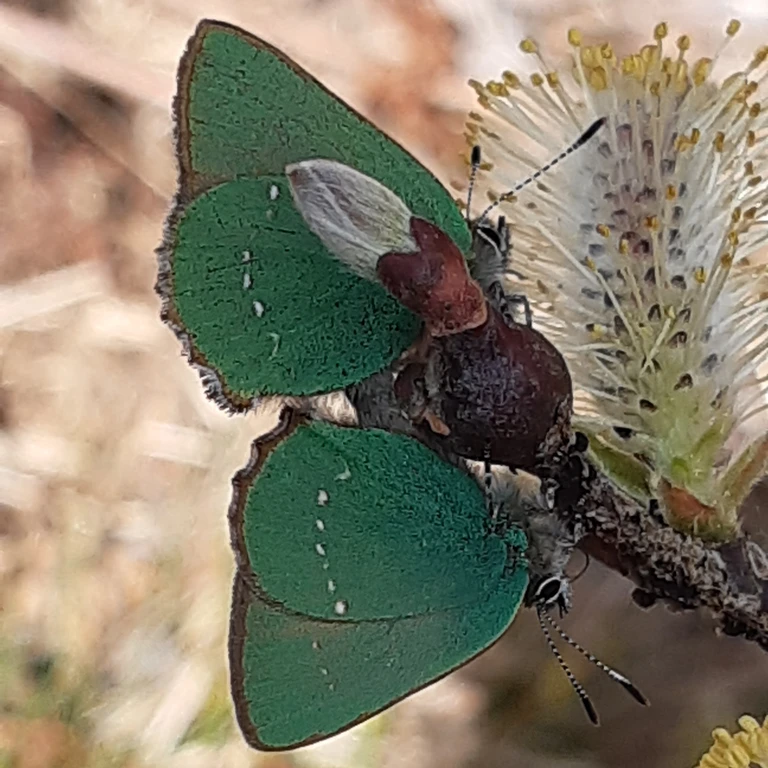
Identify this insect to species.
Callophrys rubi
